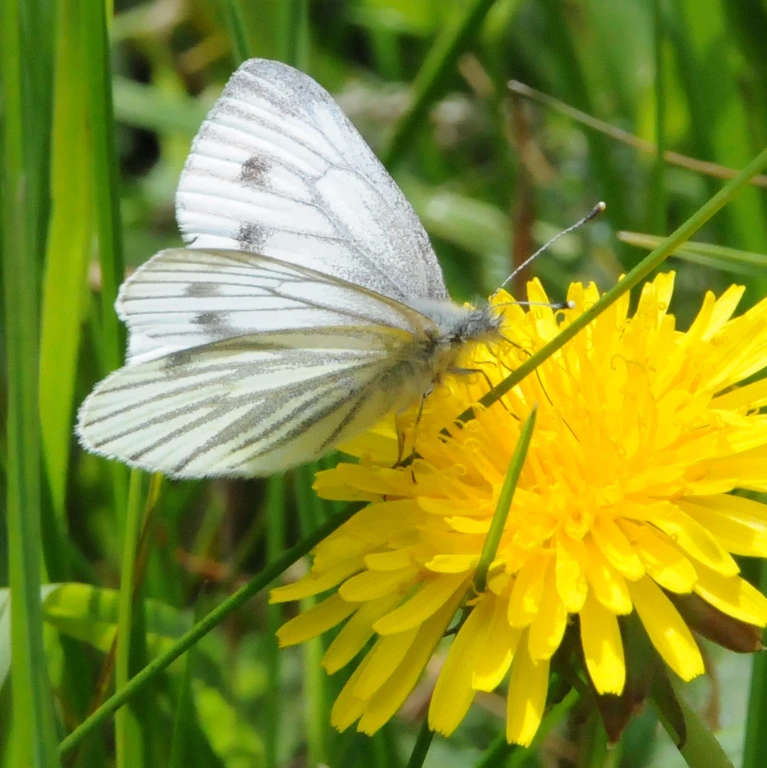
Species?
Pieris napi
